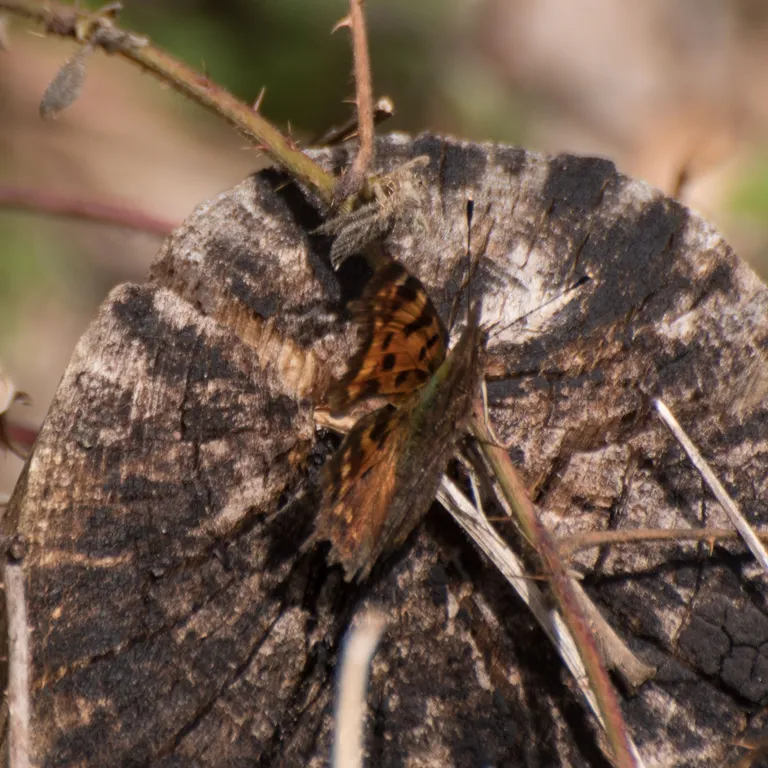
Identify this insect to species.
Polygonia c-album
